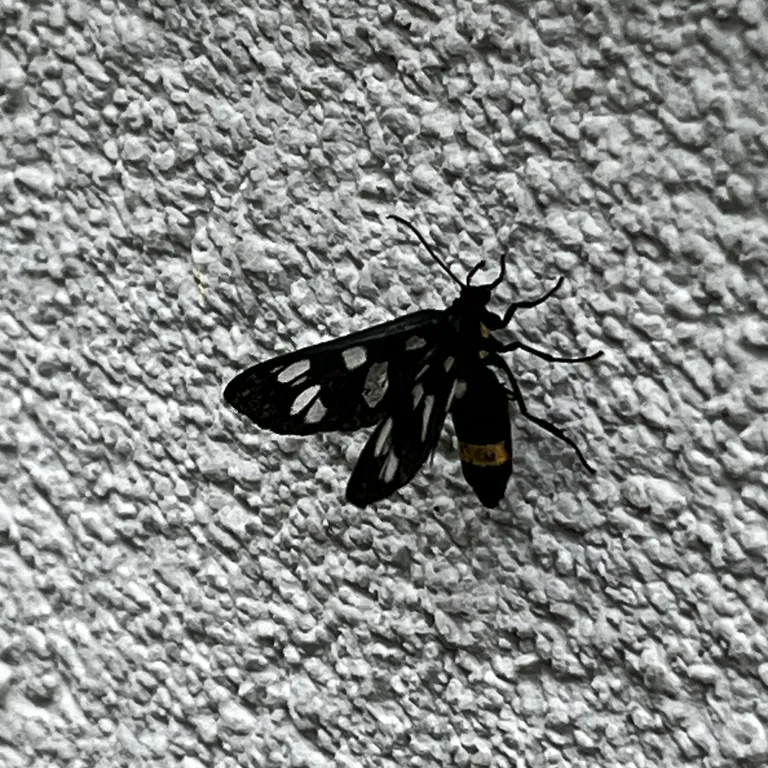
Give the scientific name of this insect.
Amata phegea
